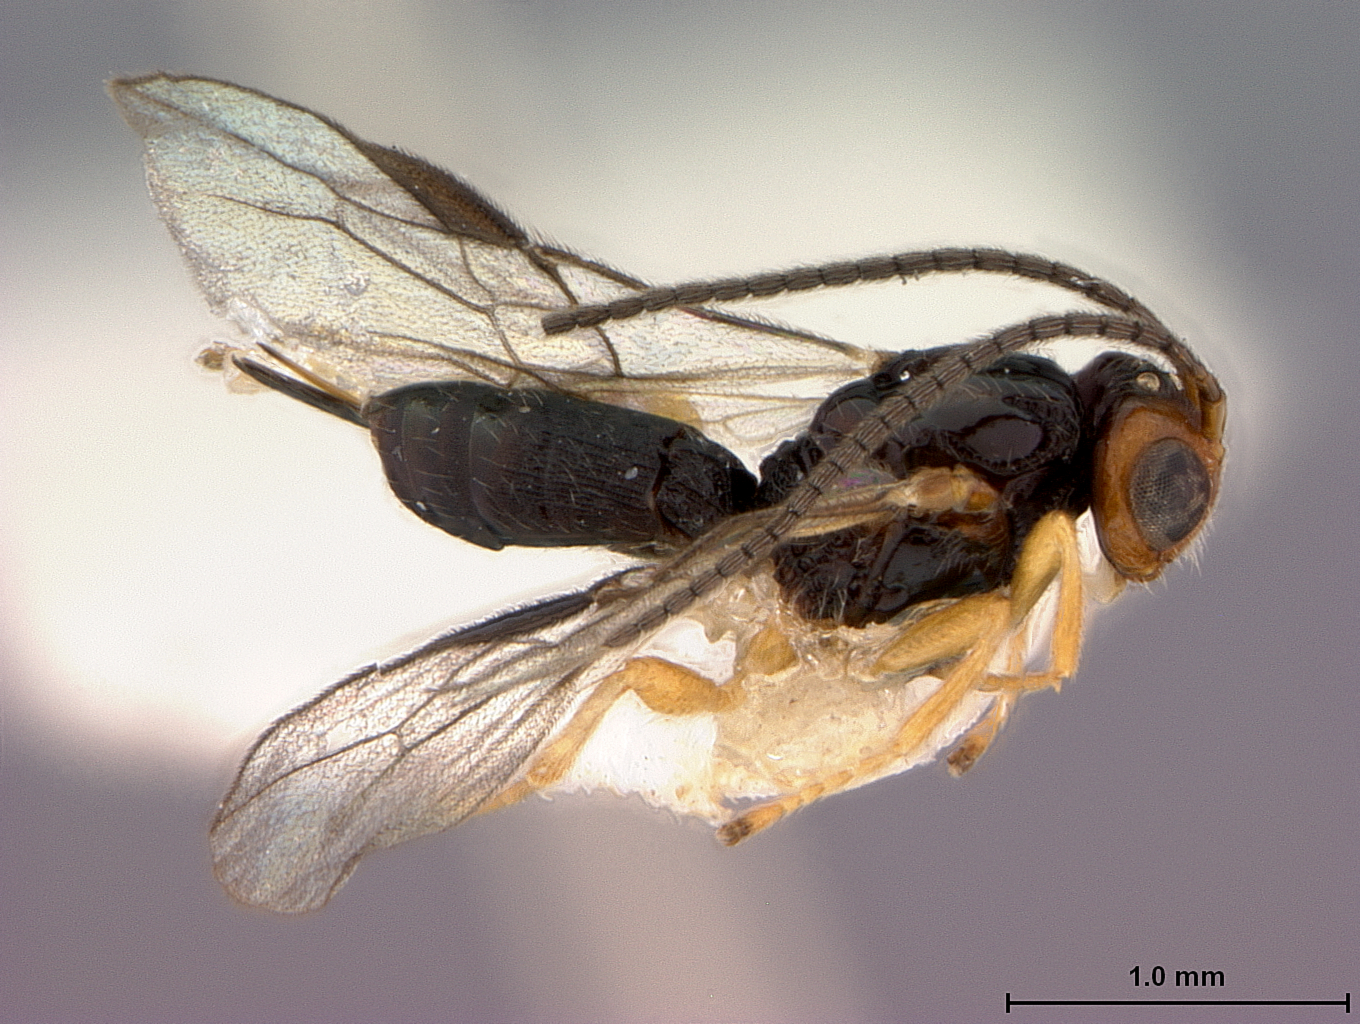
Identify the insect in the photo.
Opius srilankensis
